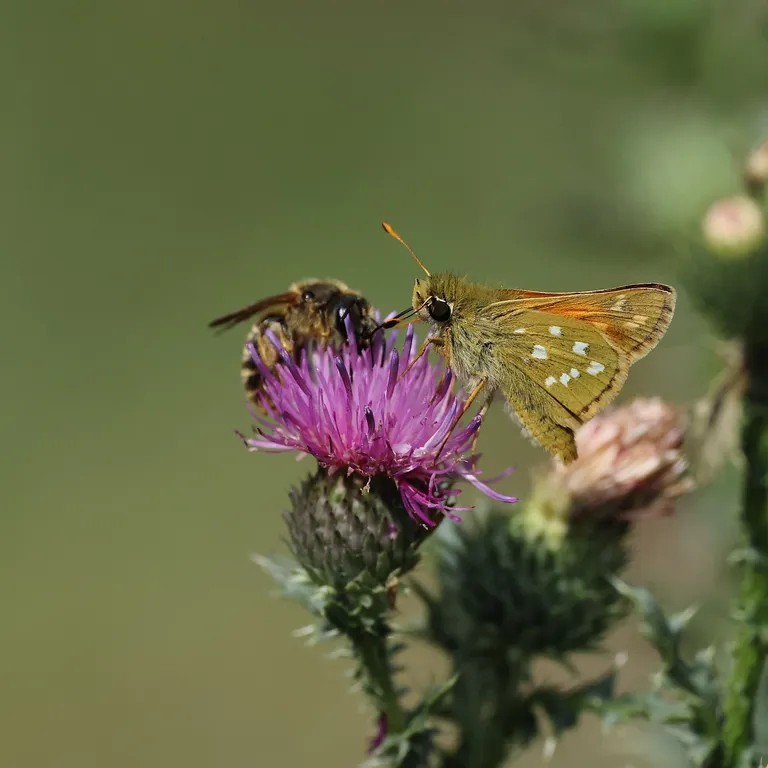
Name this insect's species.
Hesperia comma
